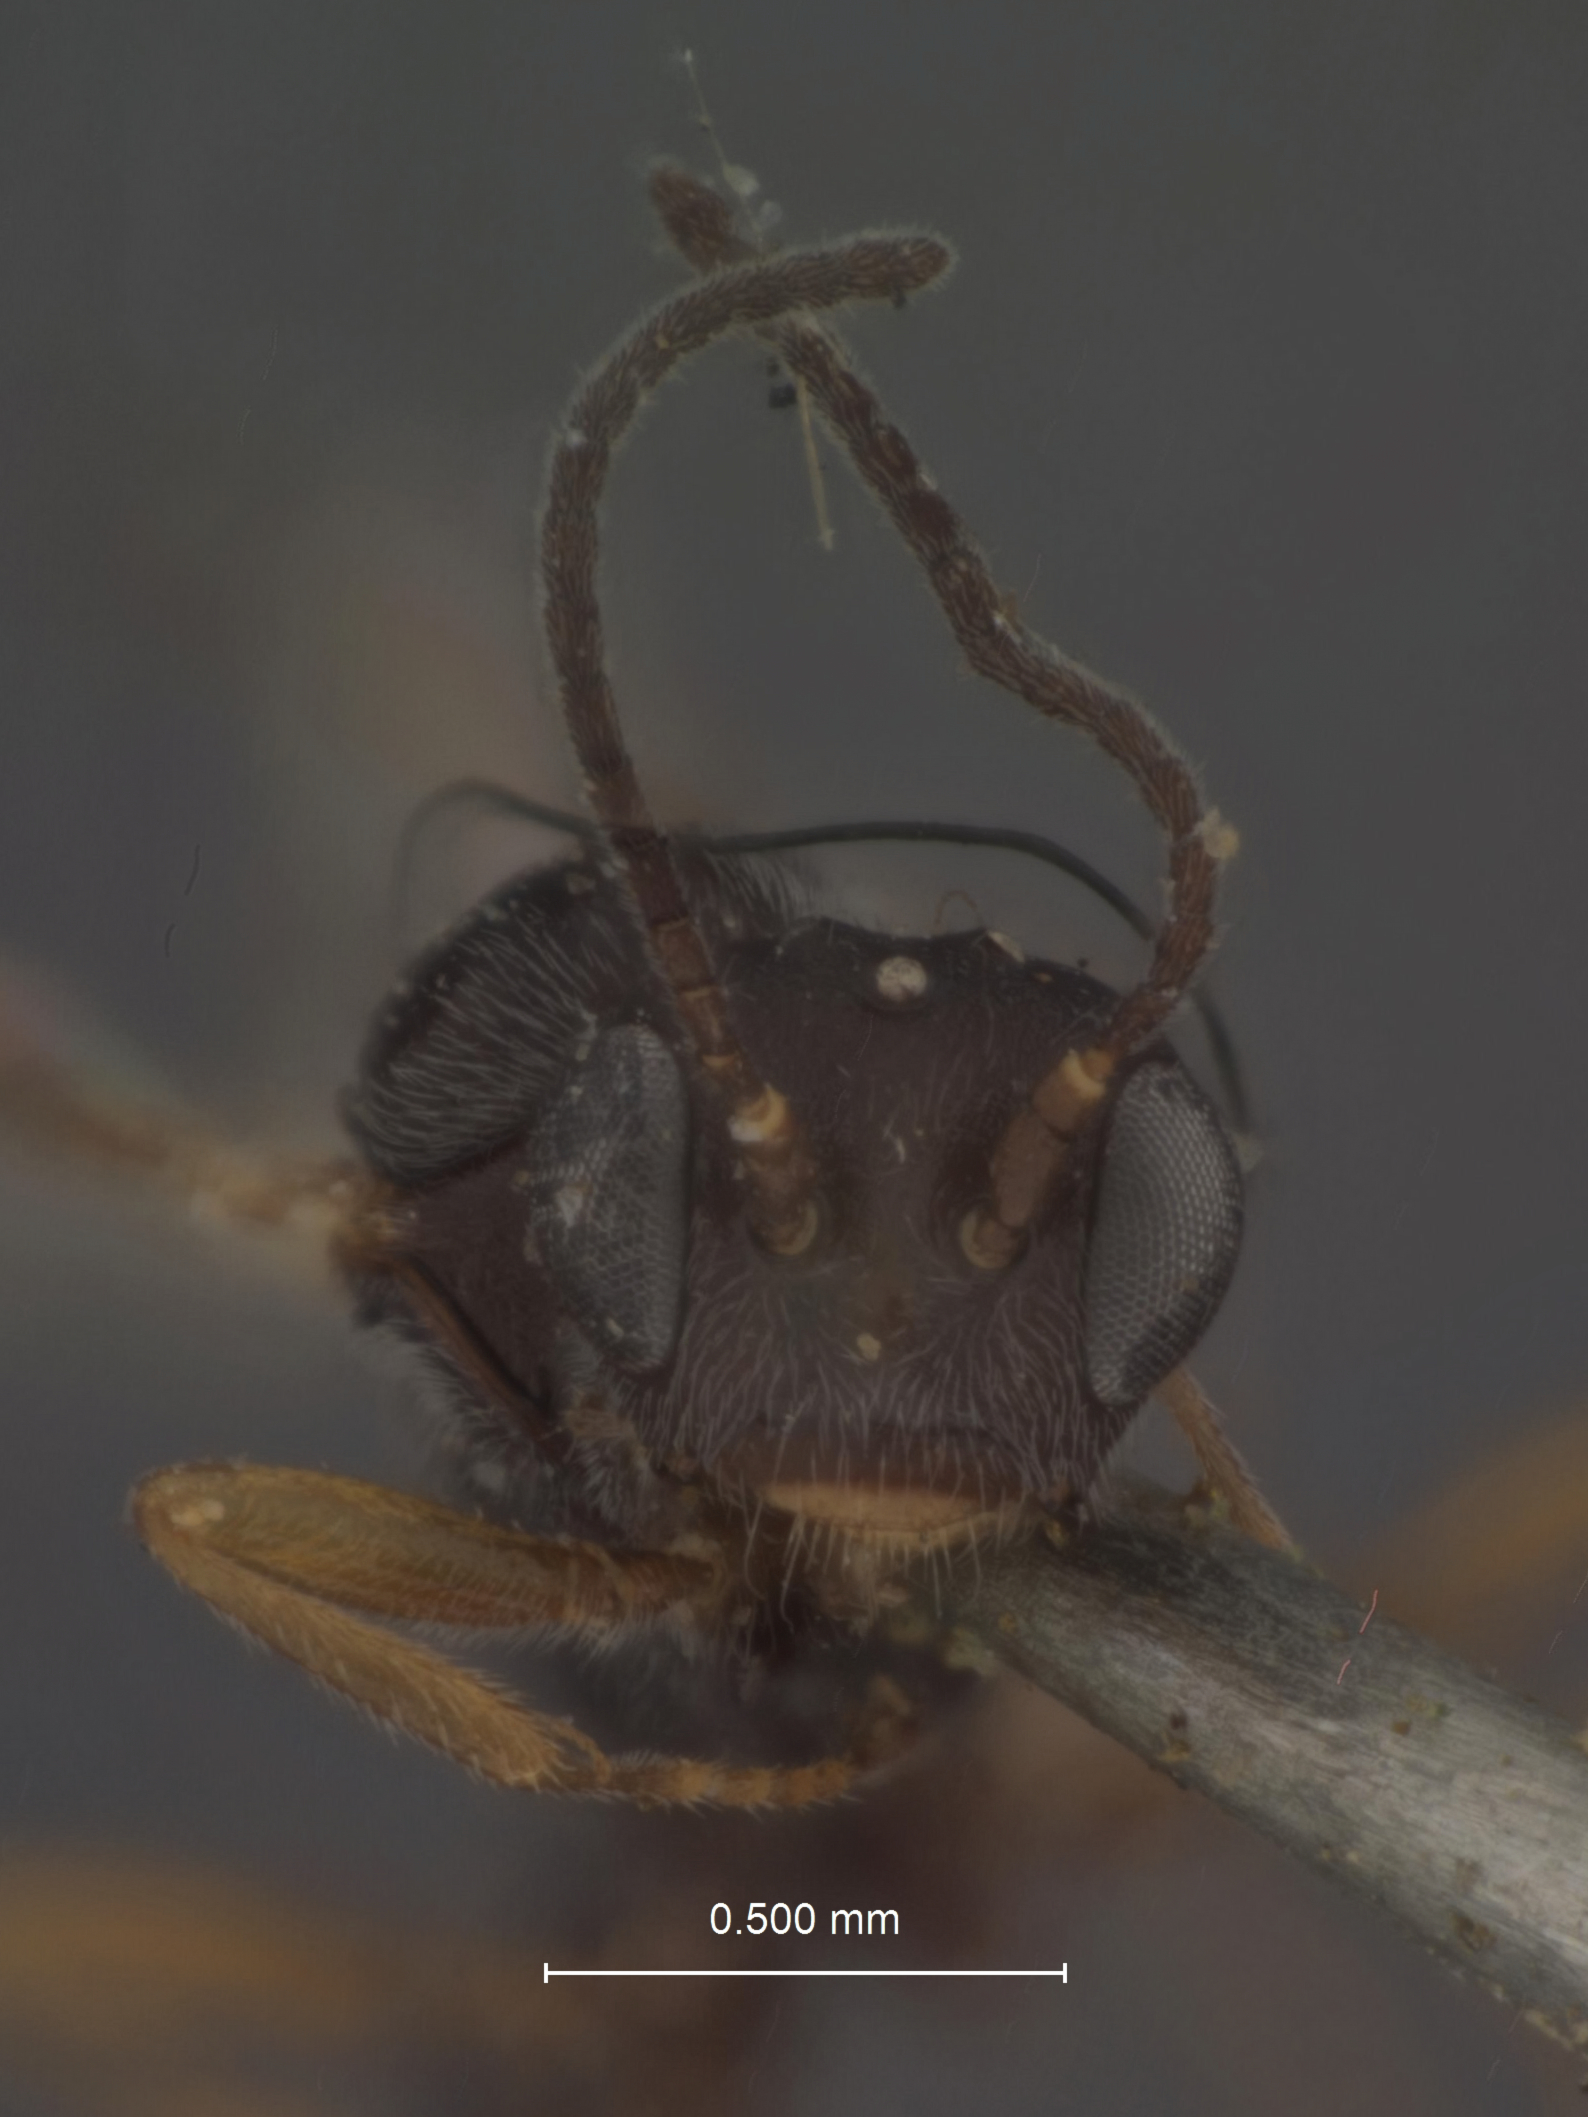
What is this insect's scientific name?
Isurgus alaskensis
